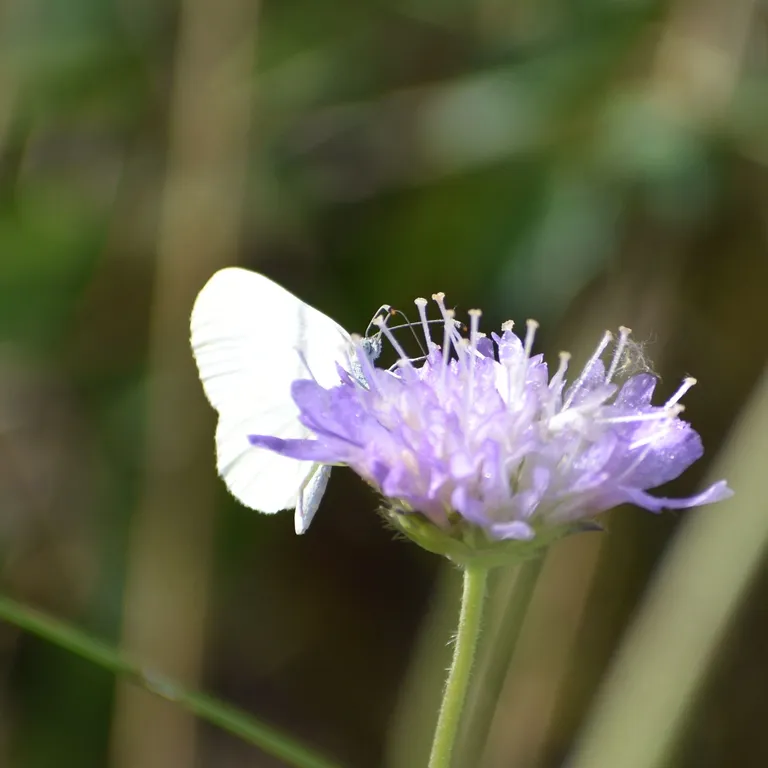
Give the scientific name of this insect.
Leptidea sinapis/juvernica
